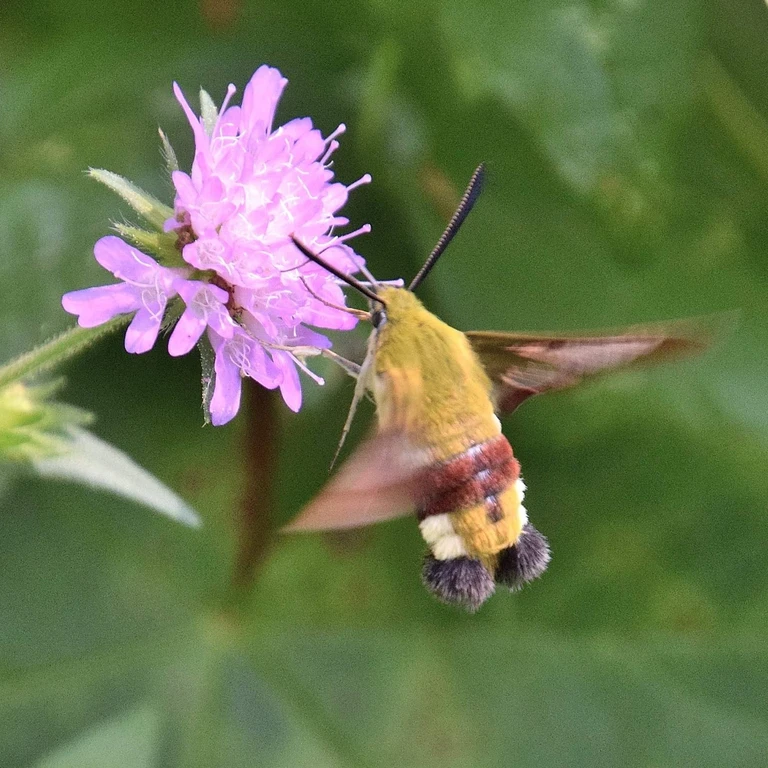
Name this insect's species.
Hemaris fuciformis
